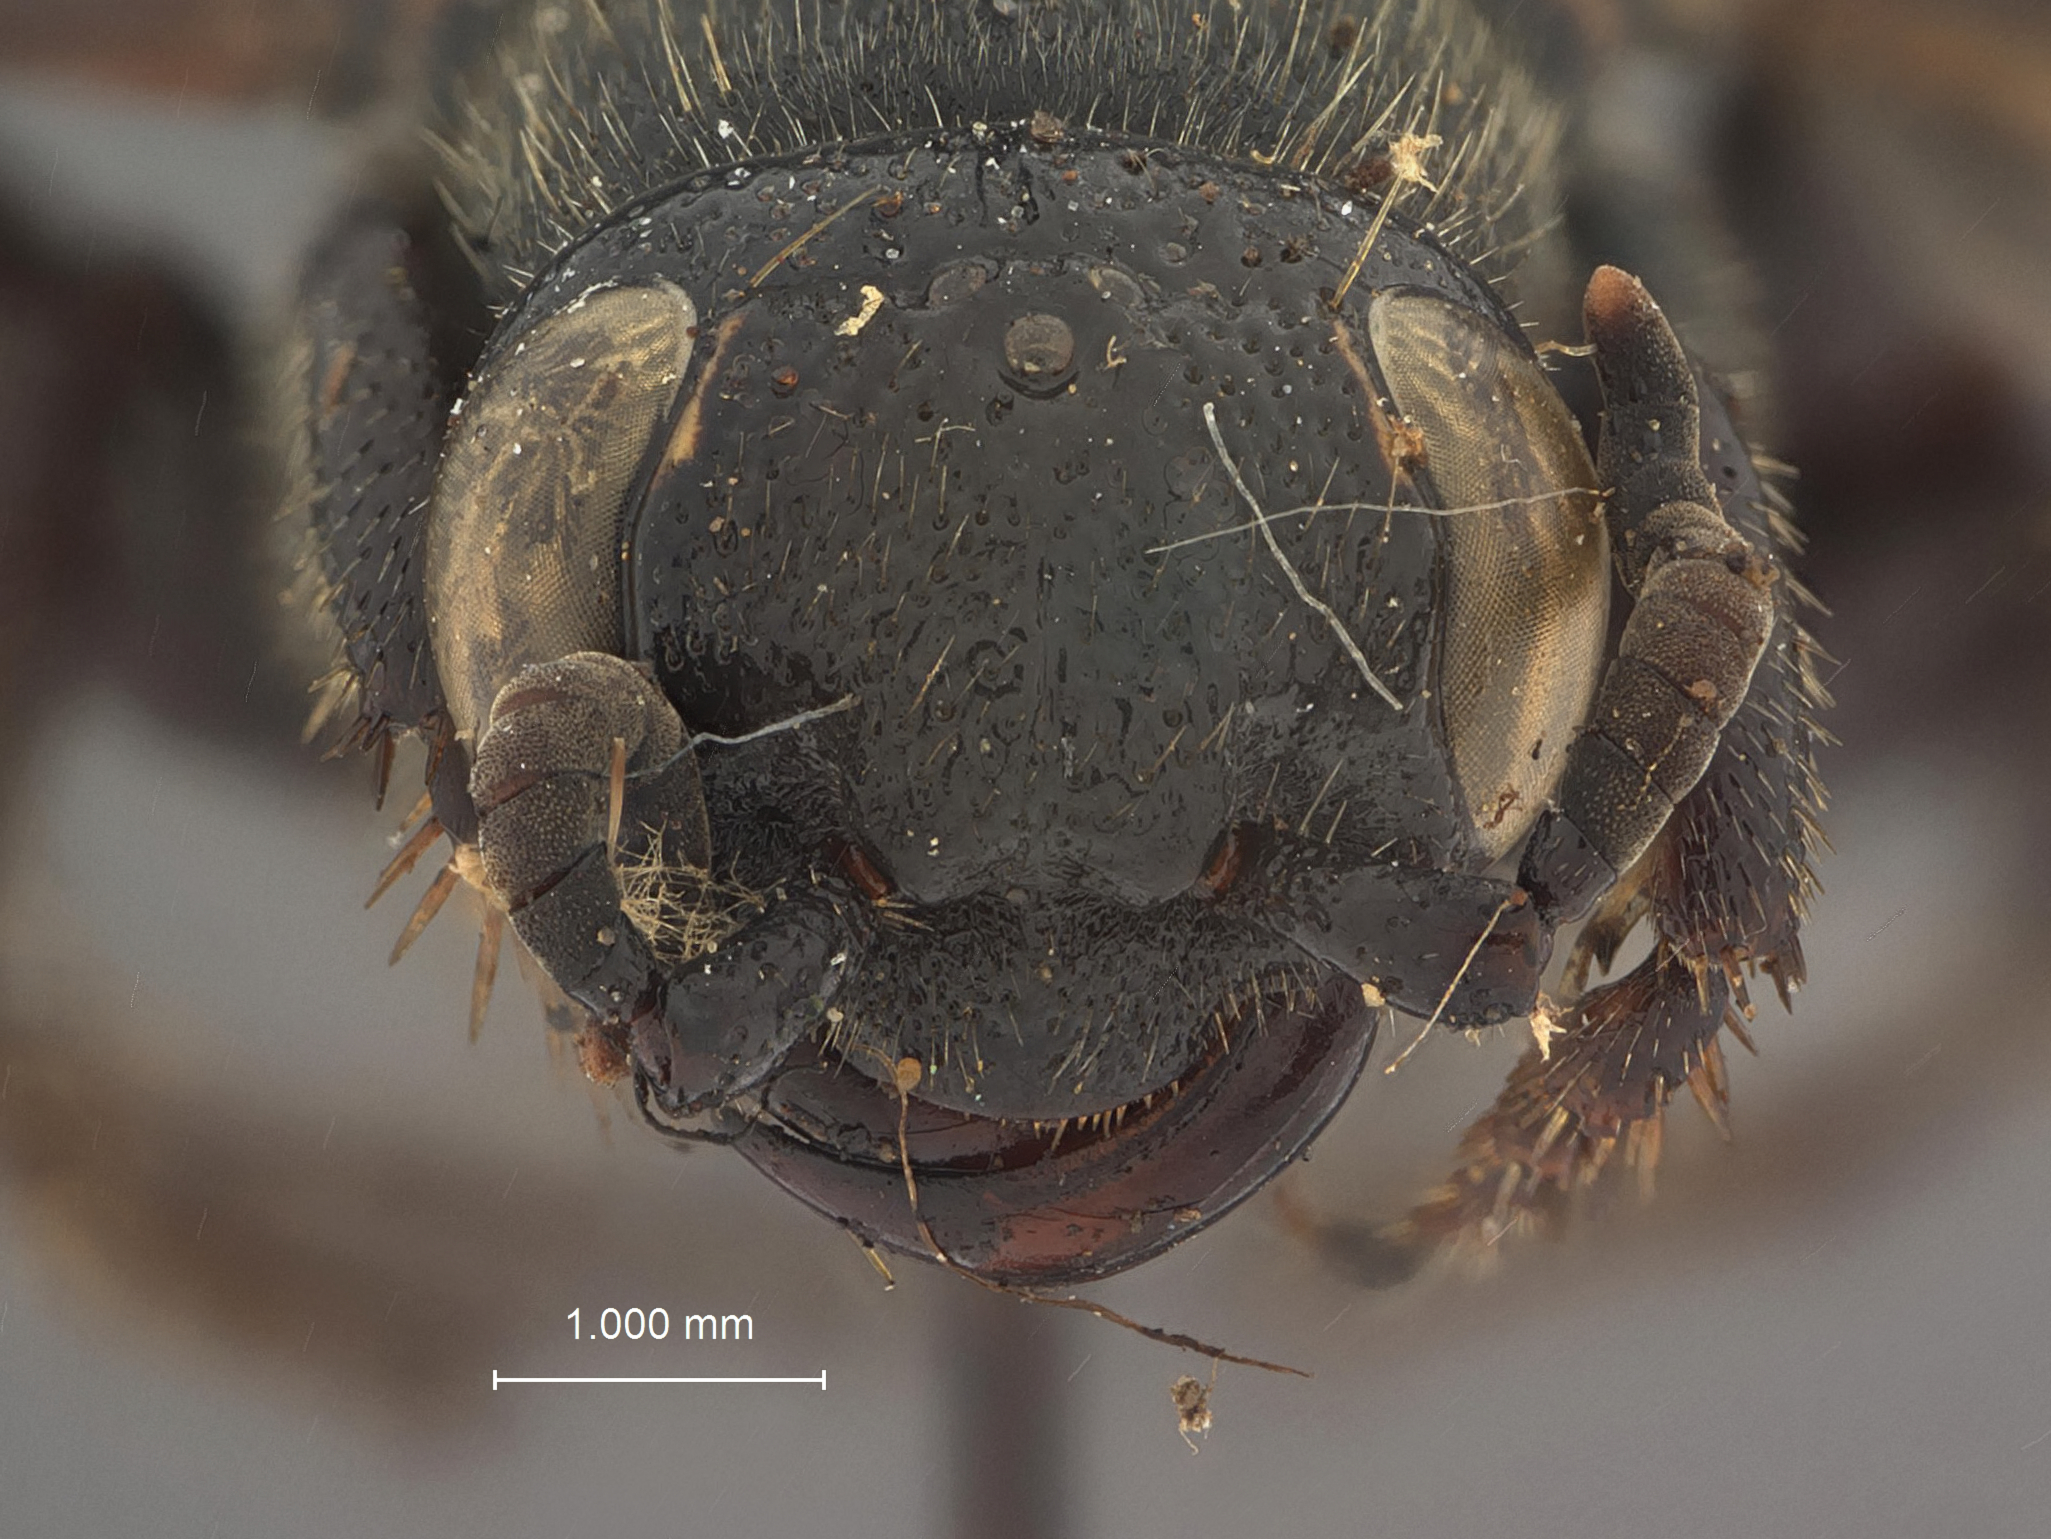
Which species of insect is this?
Elis caracasana
